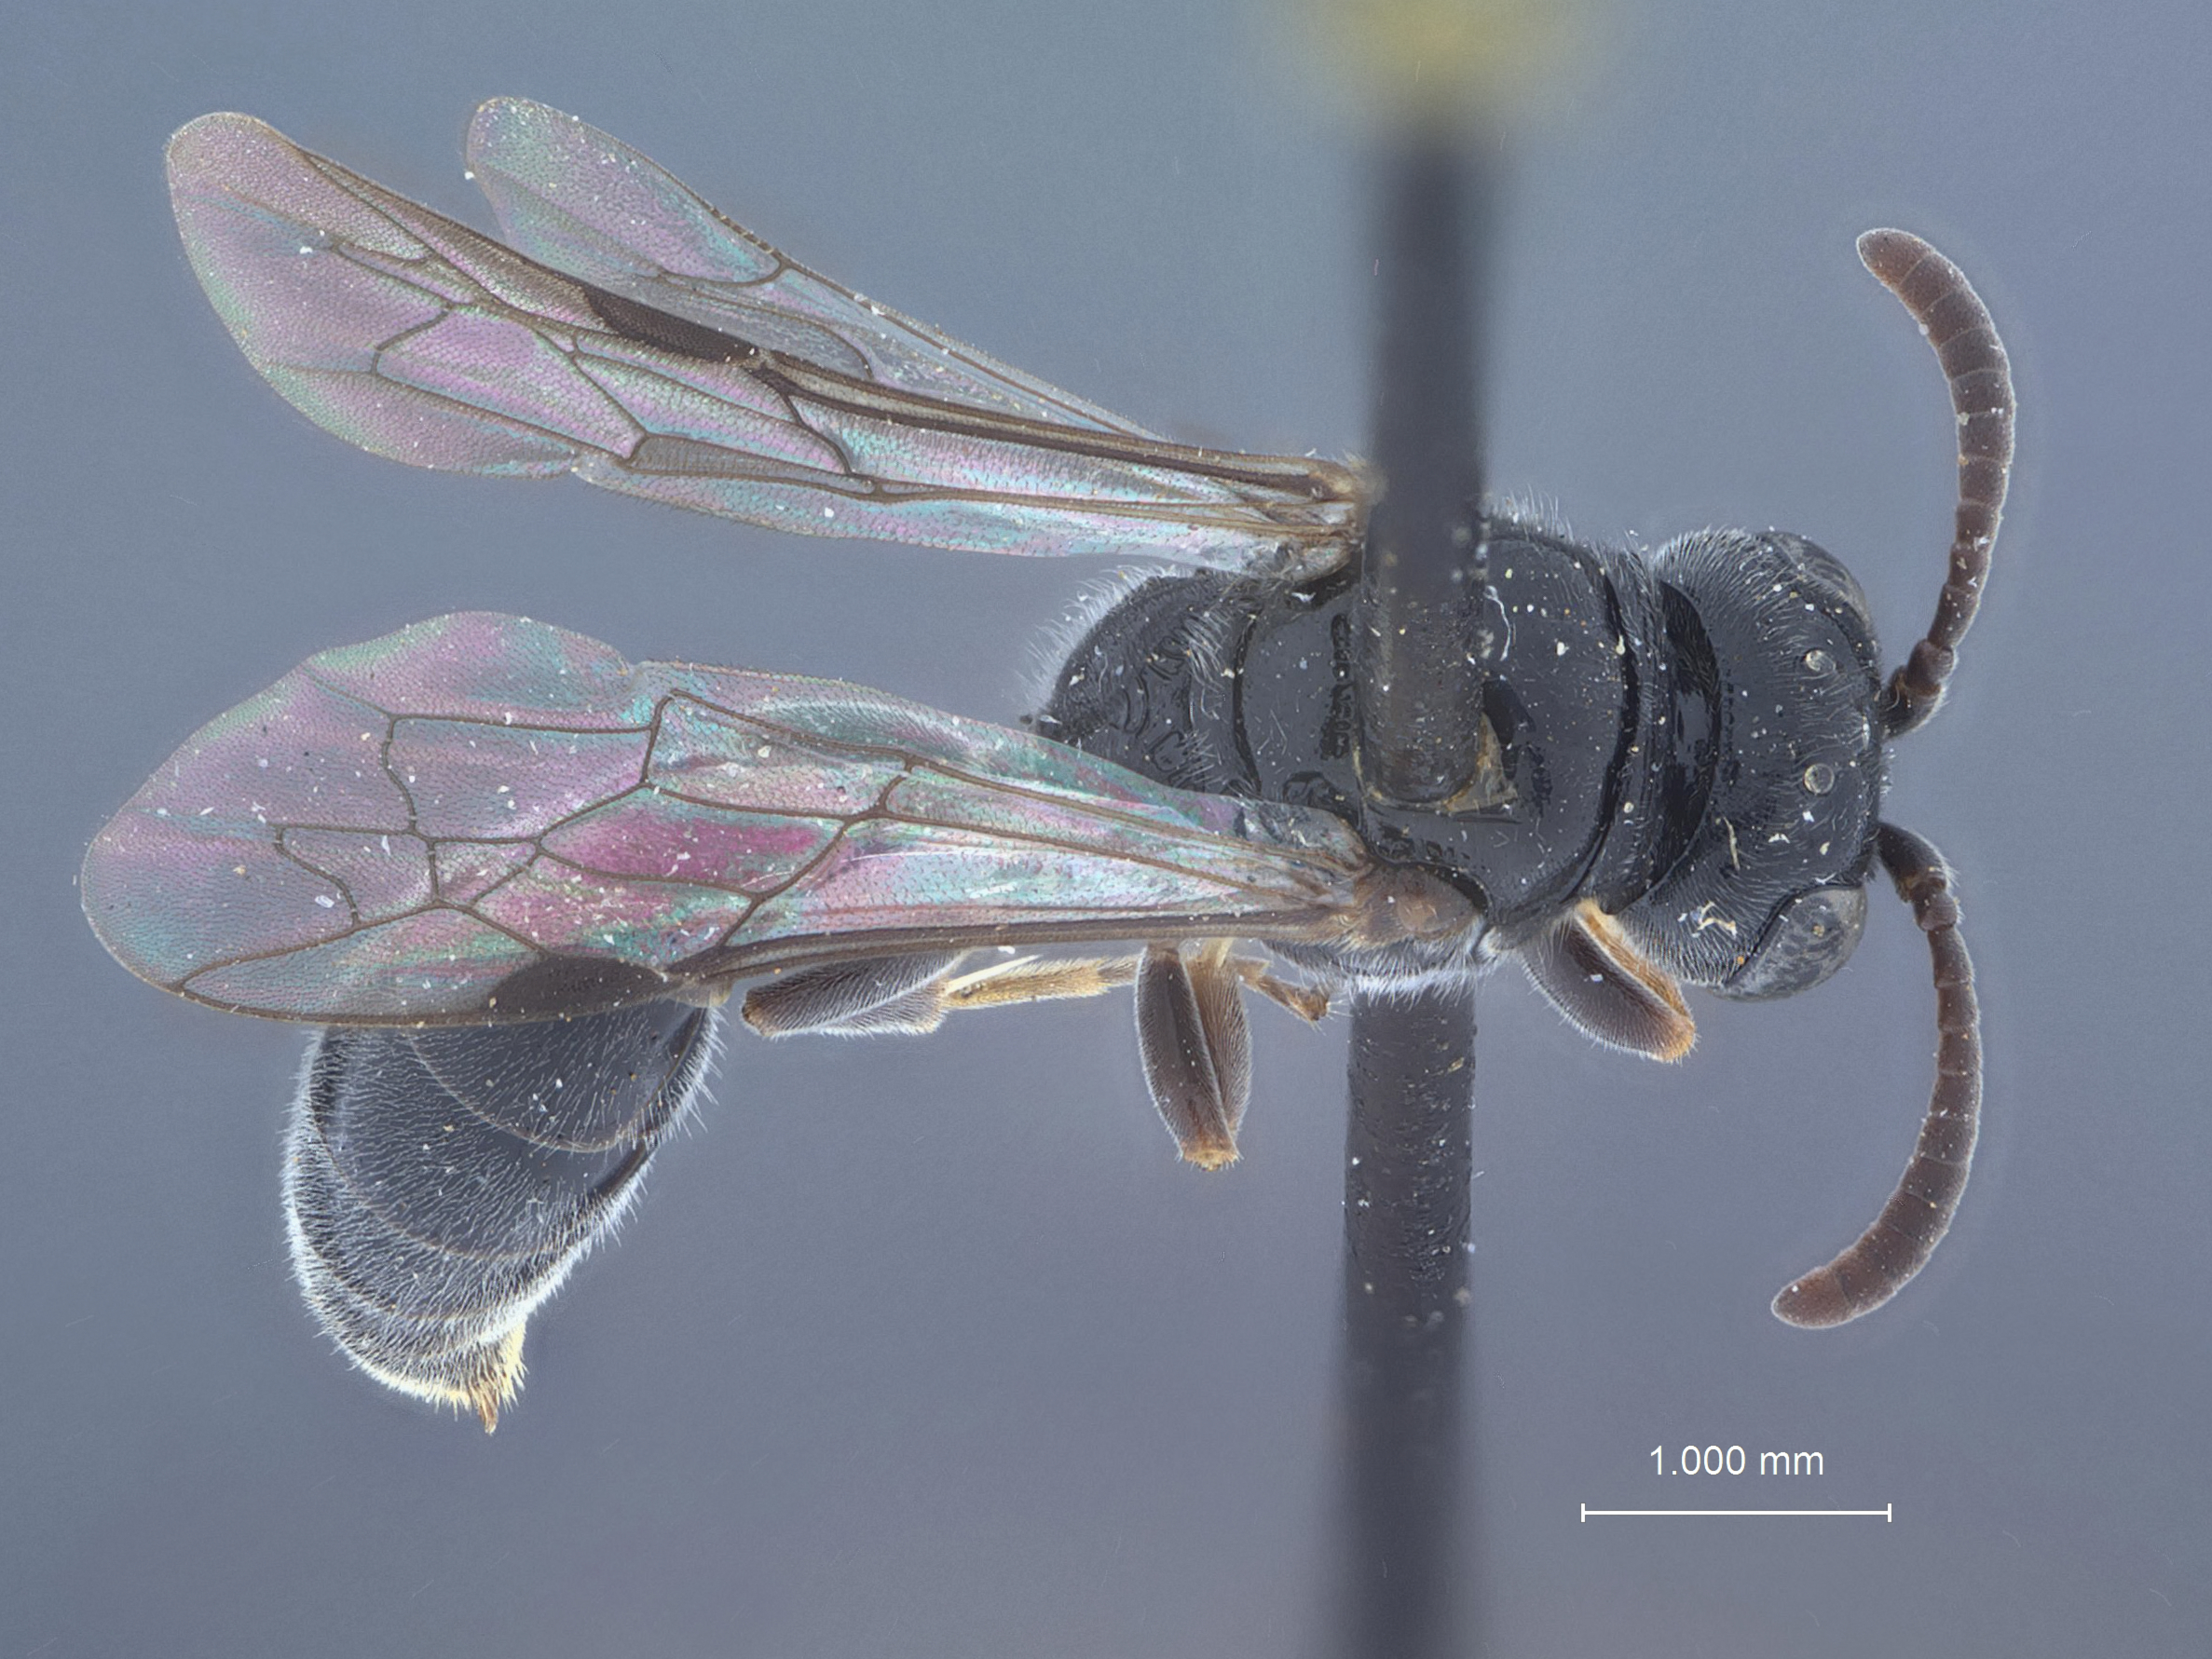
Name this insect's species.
Diodontus alienus
